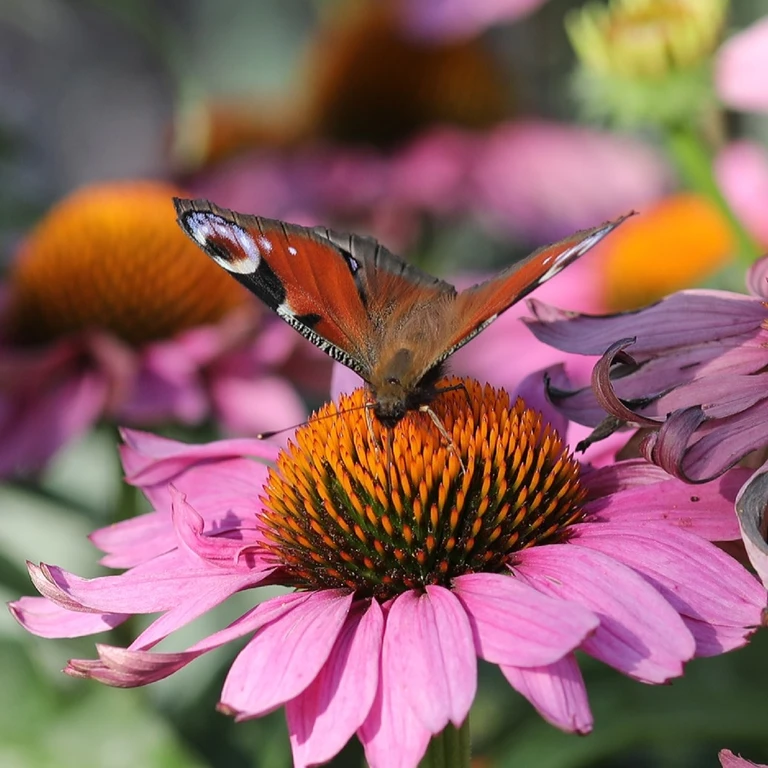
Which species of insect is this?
Aglais io
